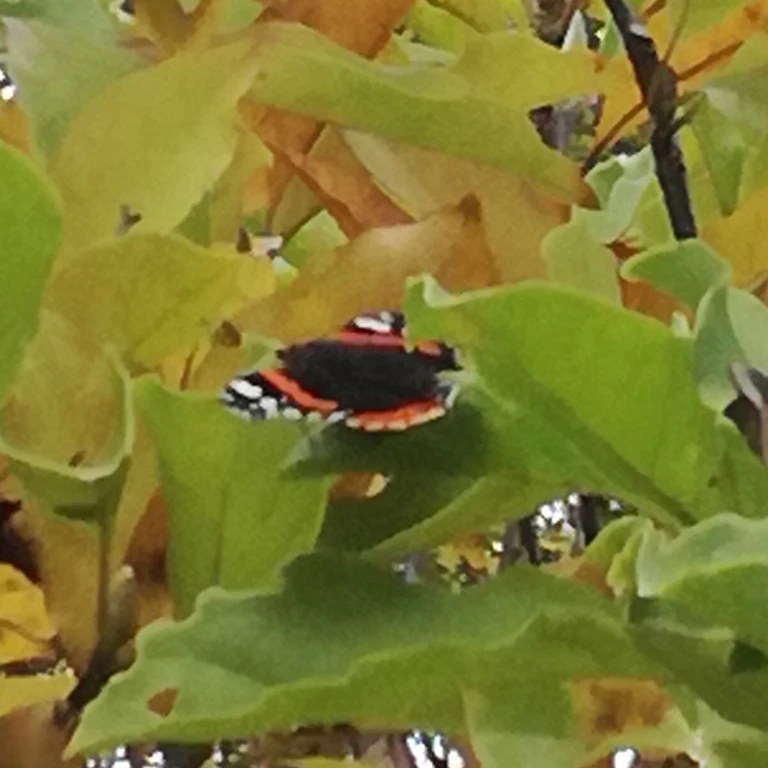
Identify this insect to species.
Vanessa atalanta
